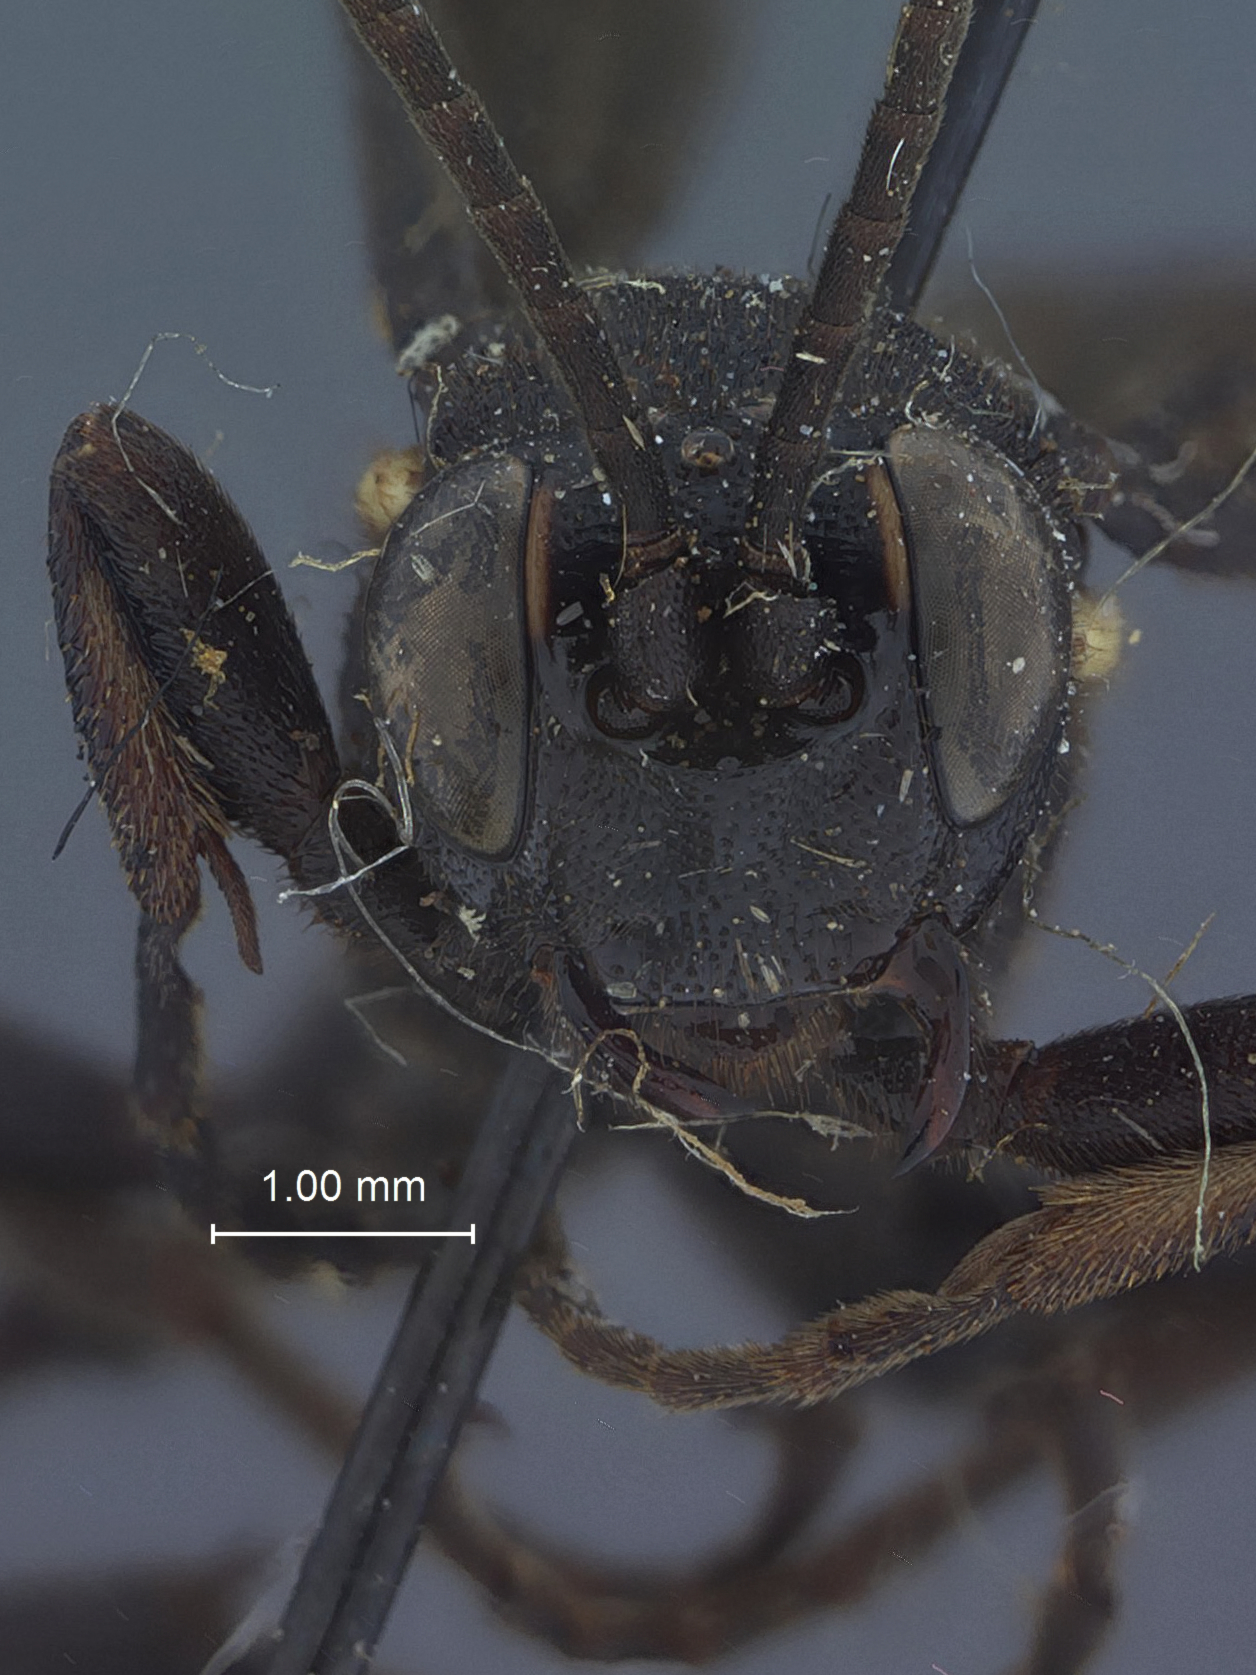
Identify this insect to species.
Amblyteles nigratoricolor
